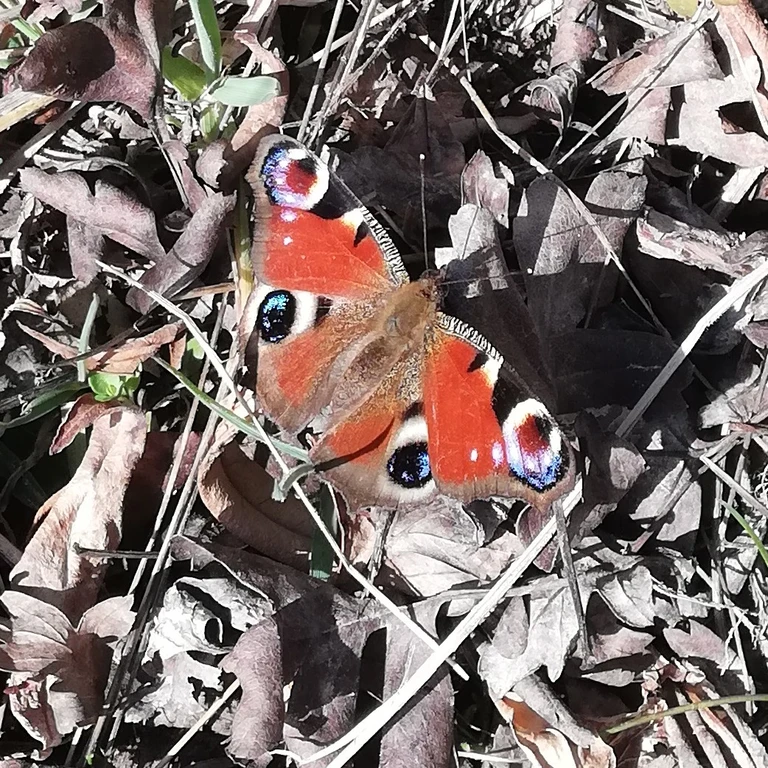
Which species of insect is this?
Aglais io
